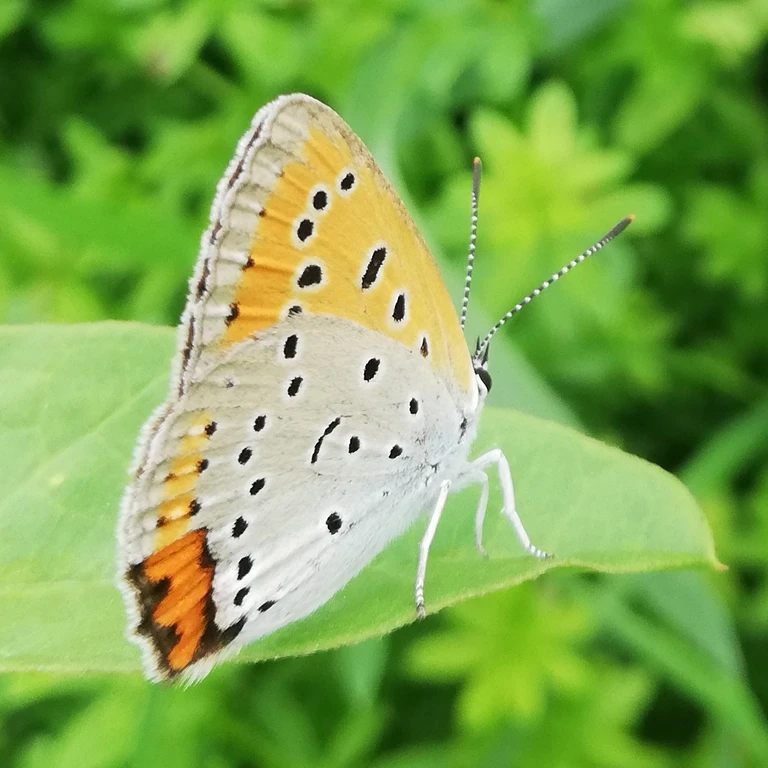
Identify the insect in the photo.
Lycaena dispar
